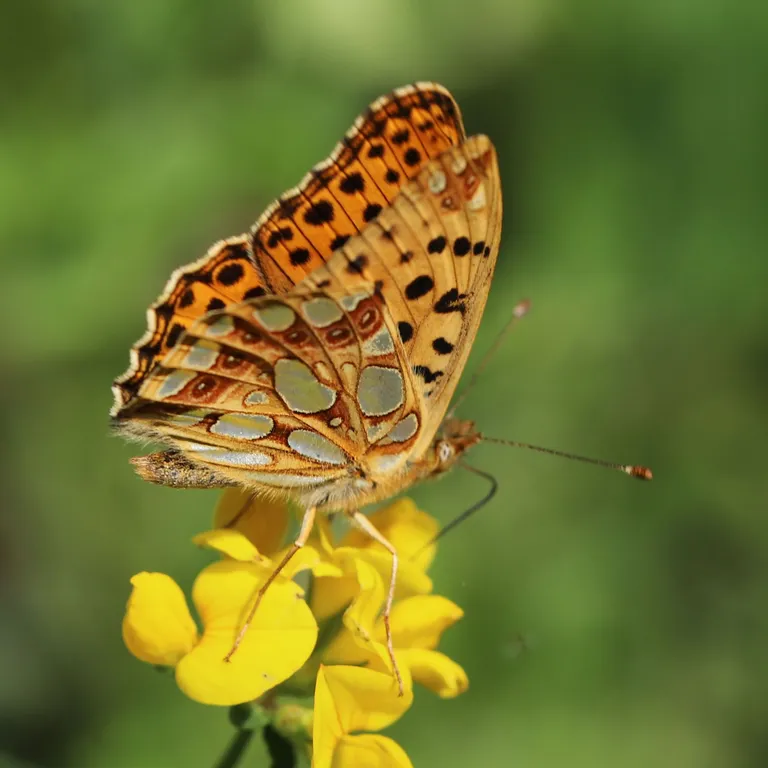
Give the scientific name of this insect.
Issoria lathonia
